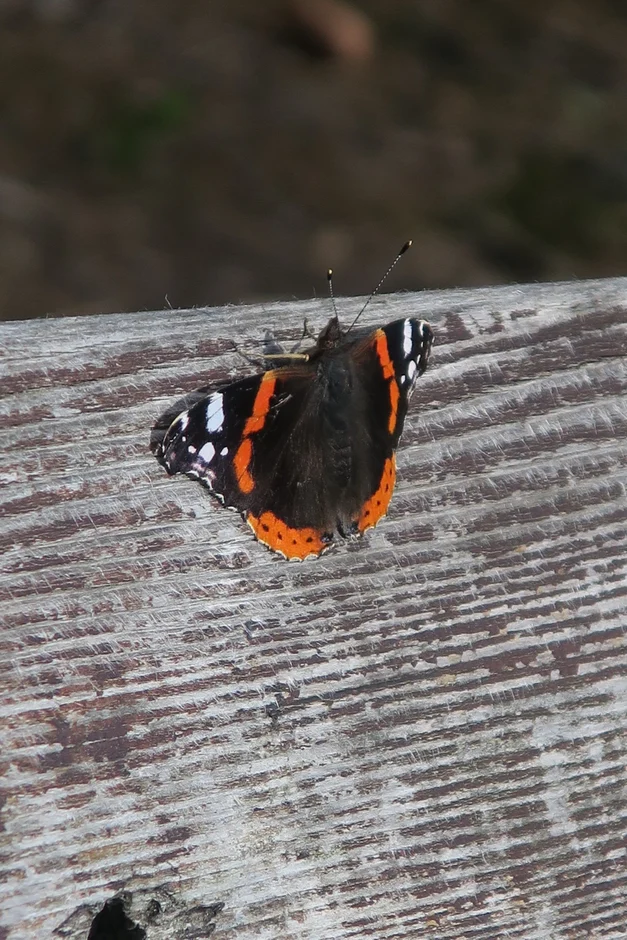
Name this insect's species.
Vanessa atalanta
